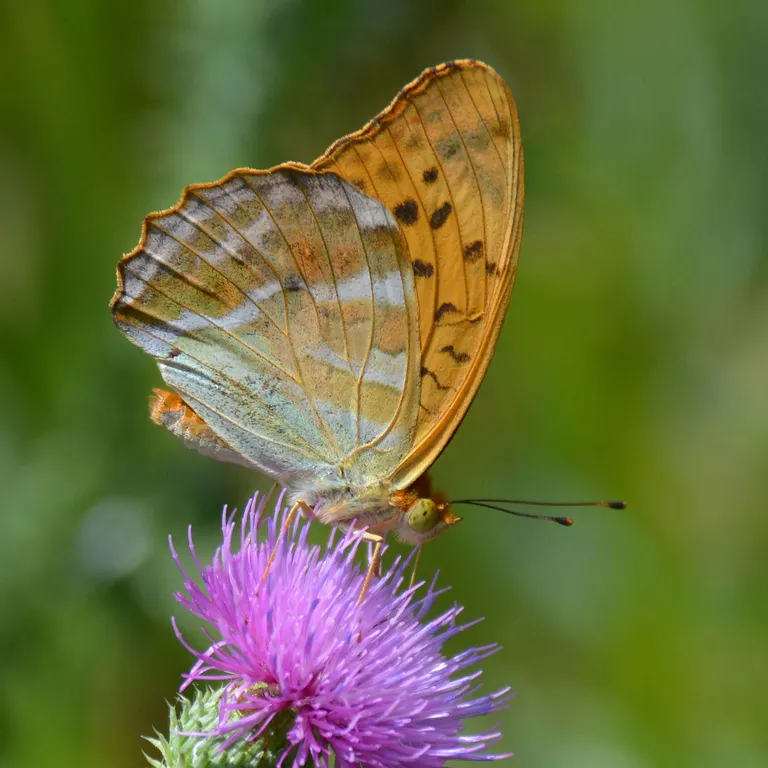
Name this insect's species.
Argynnis paphia
